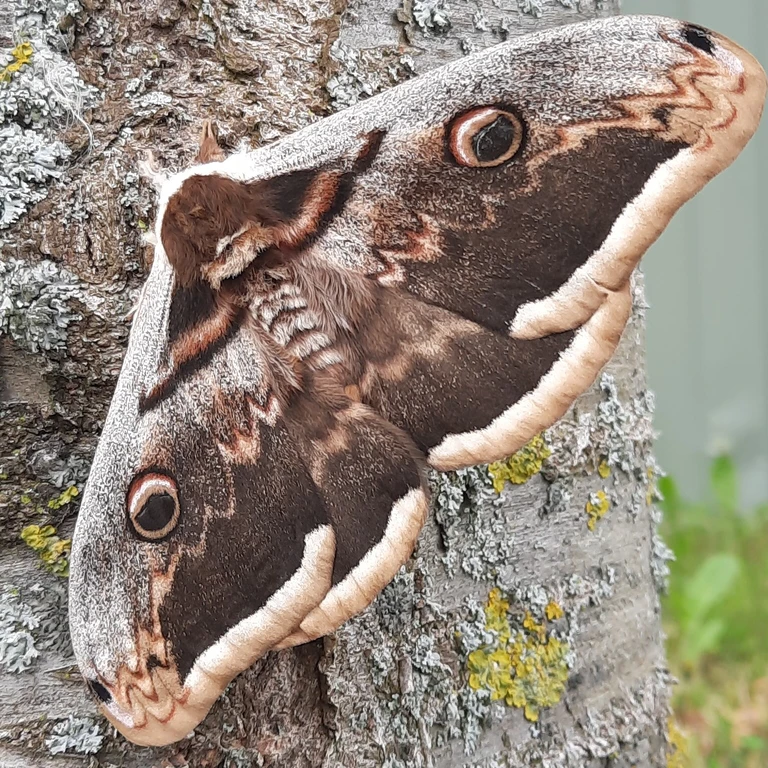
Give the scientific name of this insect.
Saturnia pyri
